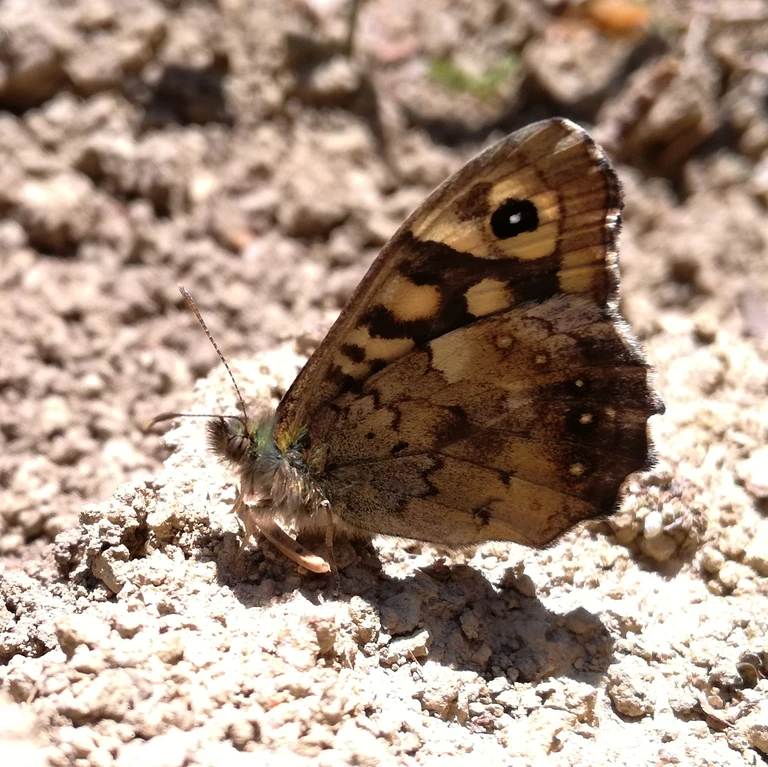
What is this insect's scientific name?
Pararge aegeria
